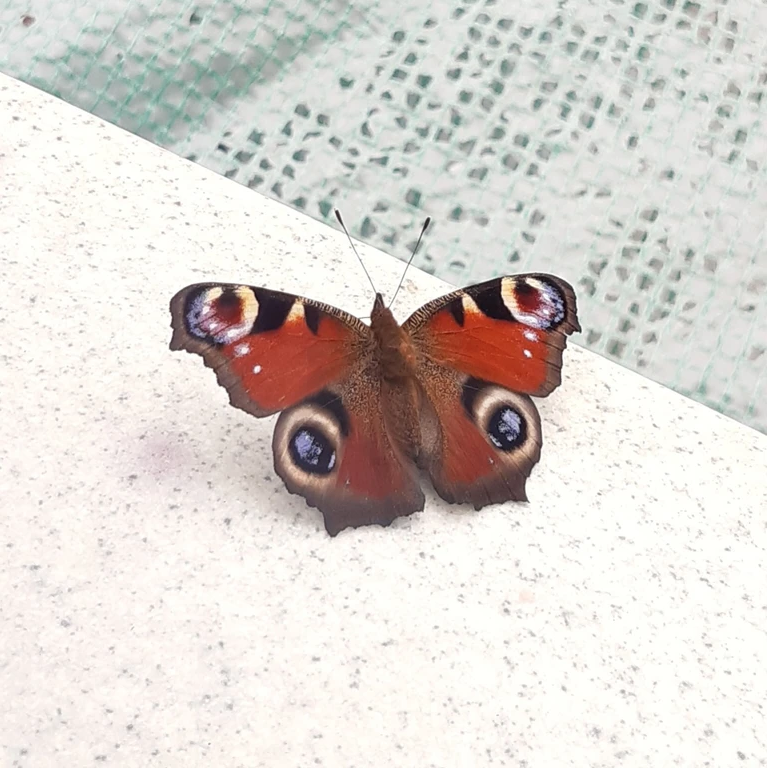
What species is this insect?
Aglais io
